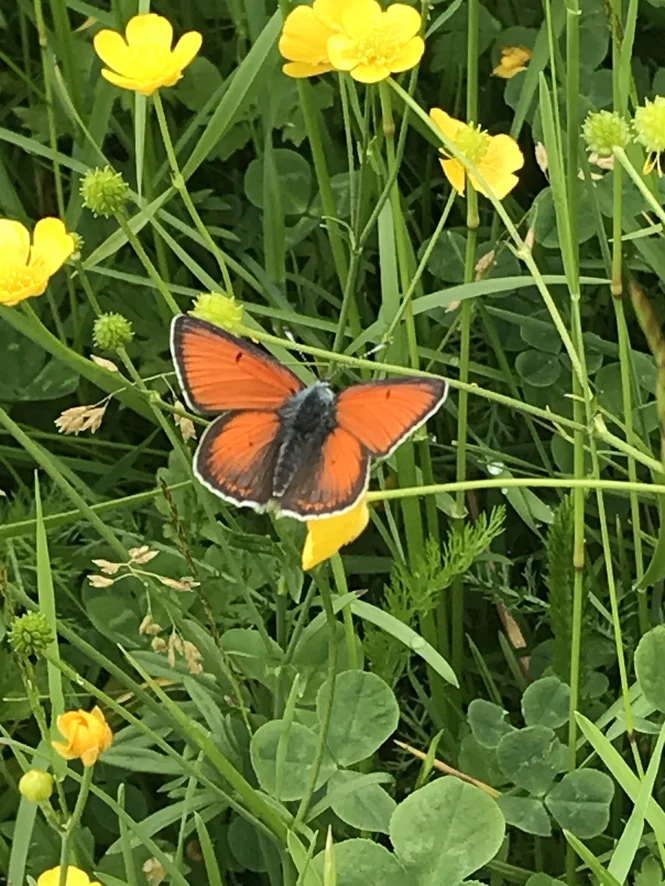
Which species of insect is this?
Lycaena hippothoe (also Palaeochrysophanus hippothoe)
